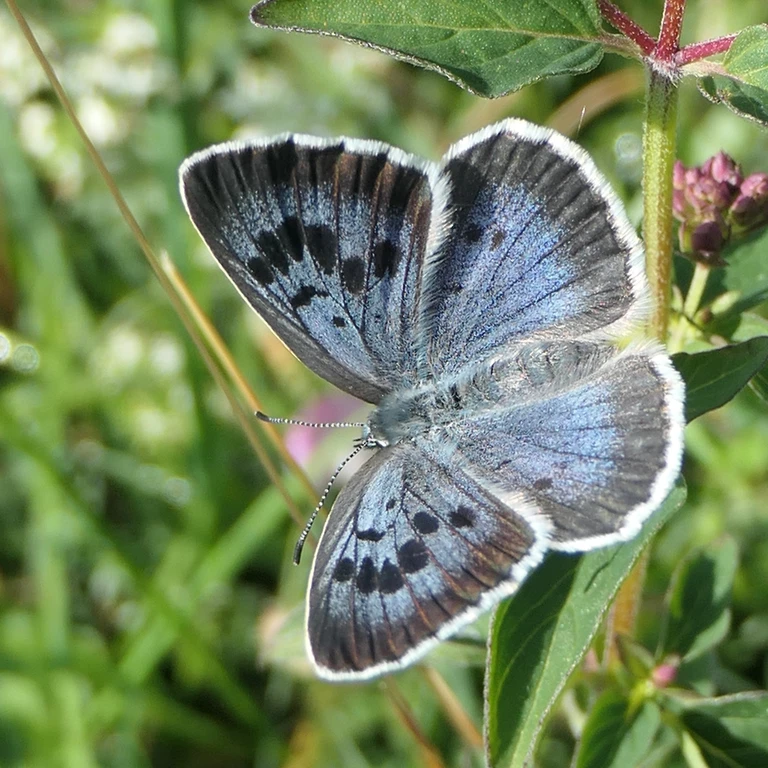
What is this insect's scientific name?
Phengaris arion (also Maculinea arion)
